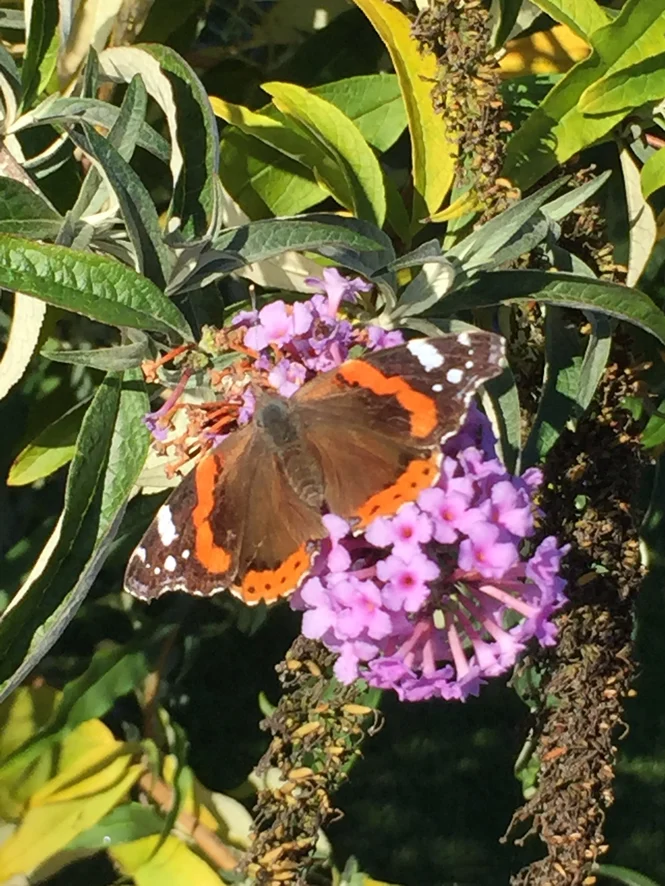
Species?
Vanessa atalanta
